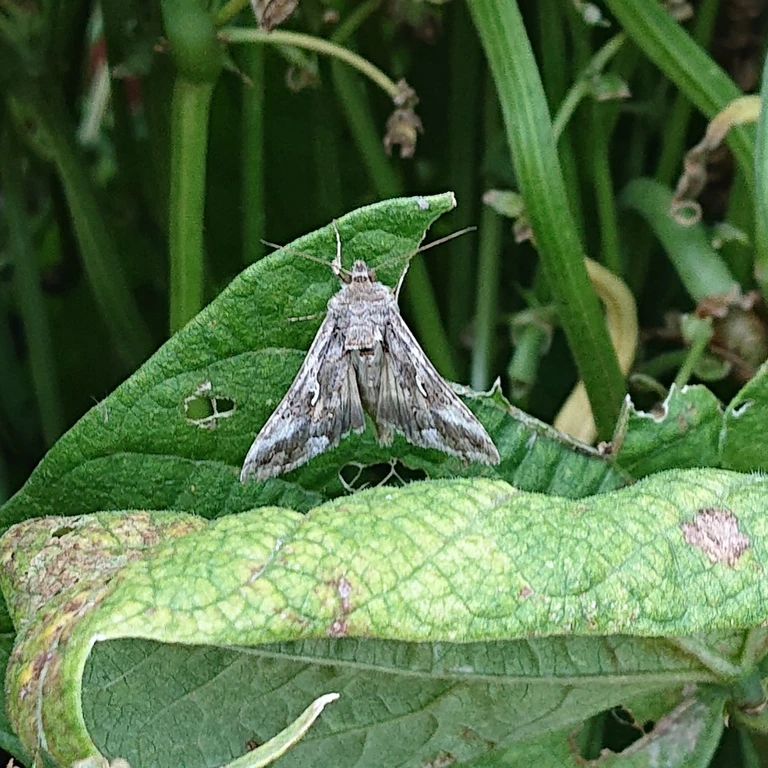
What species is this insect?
Autographa gamma
